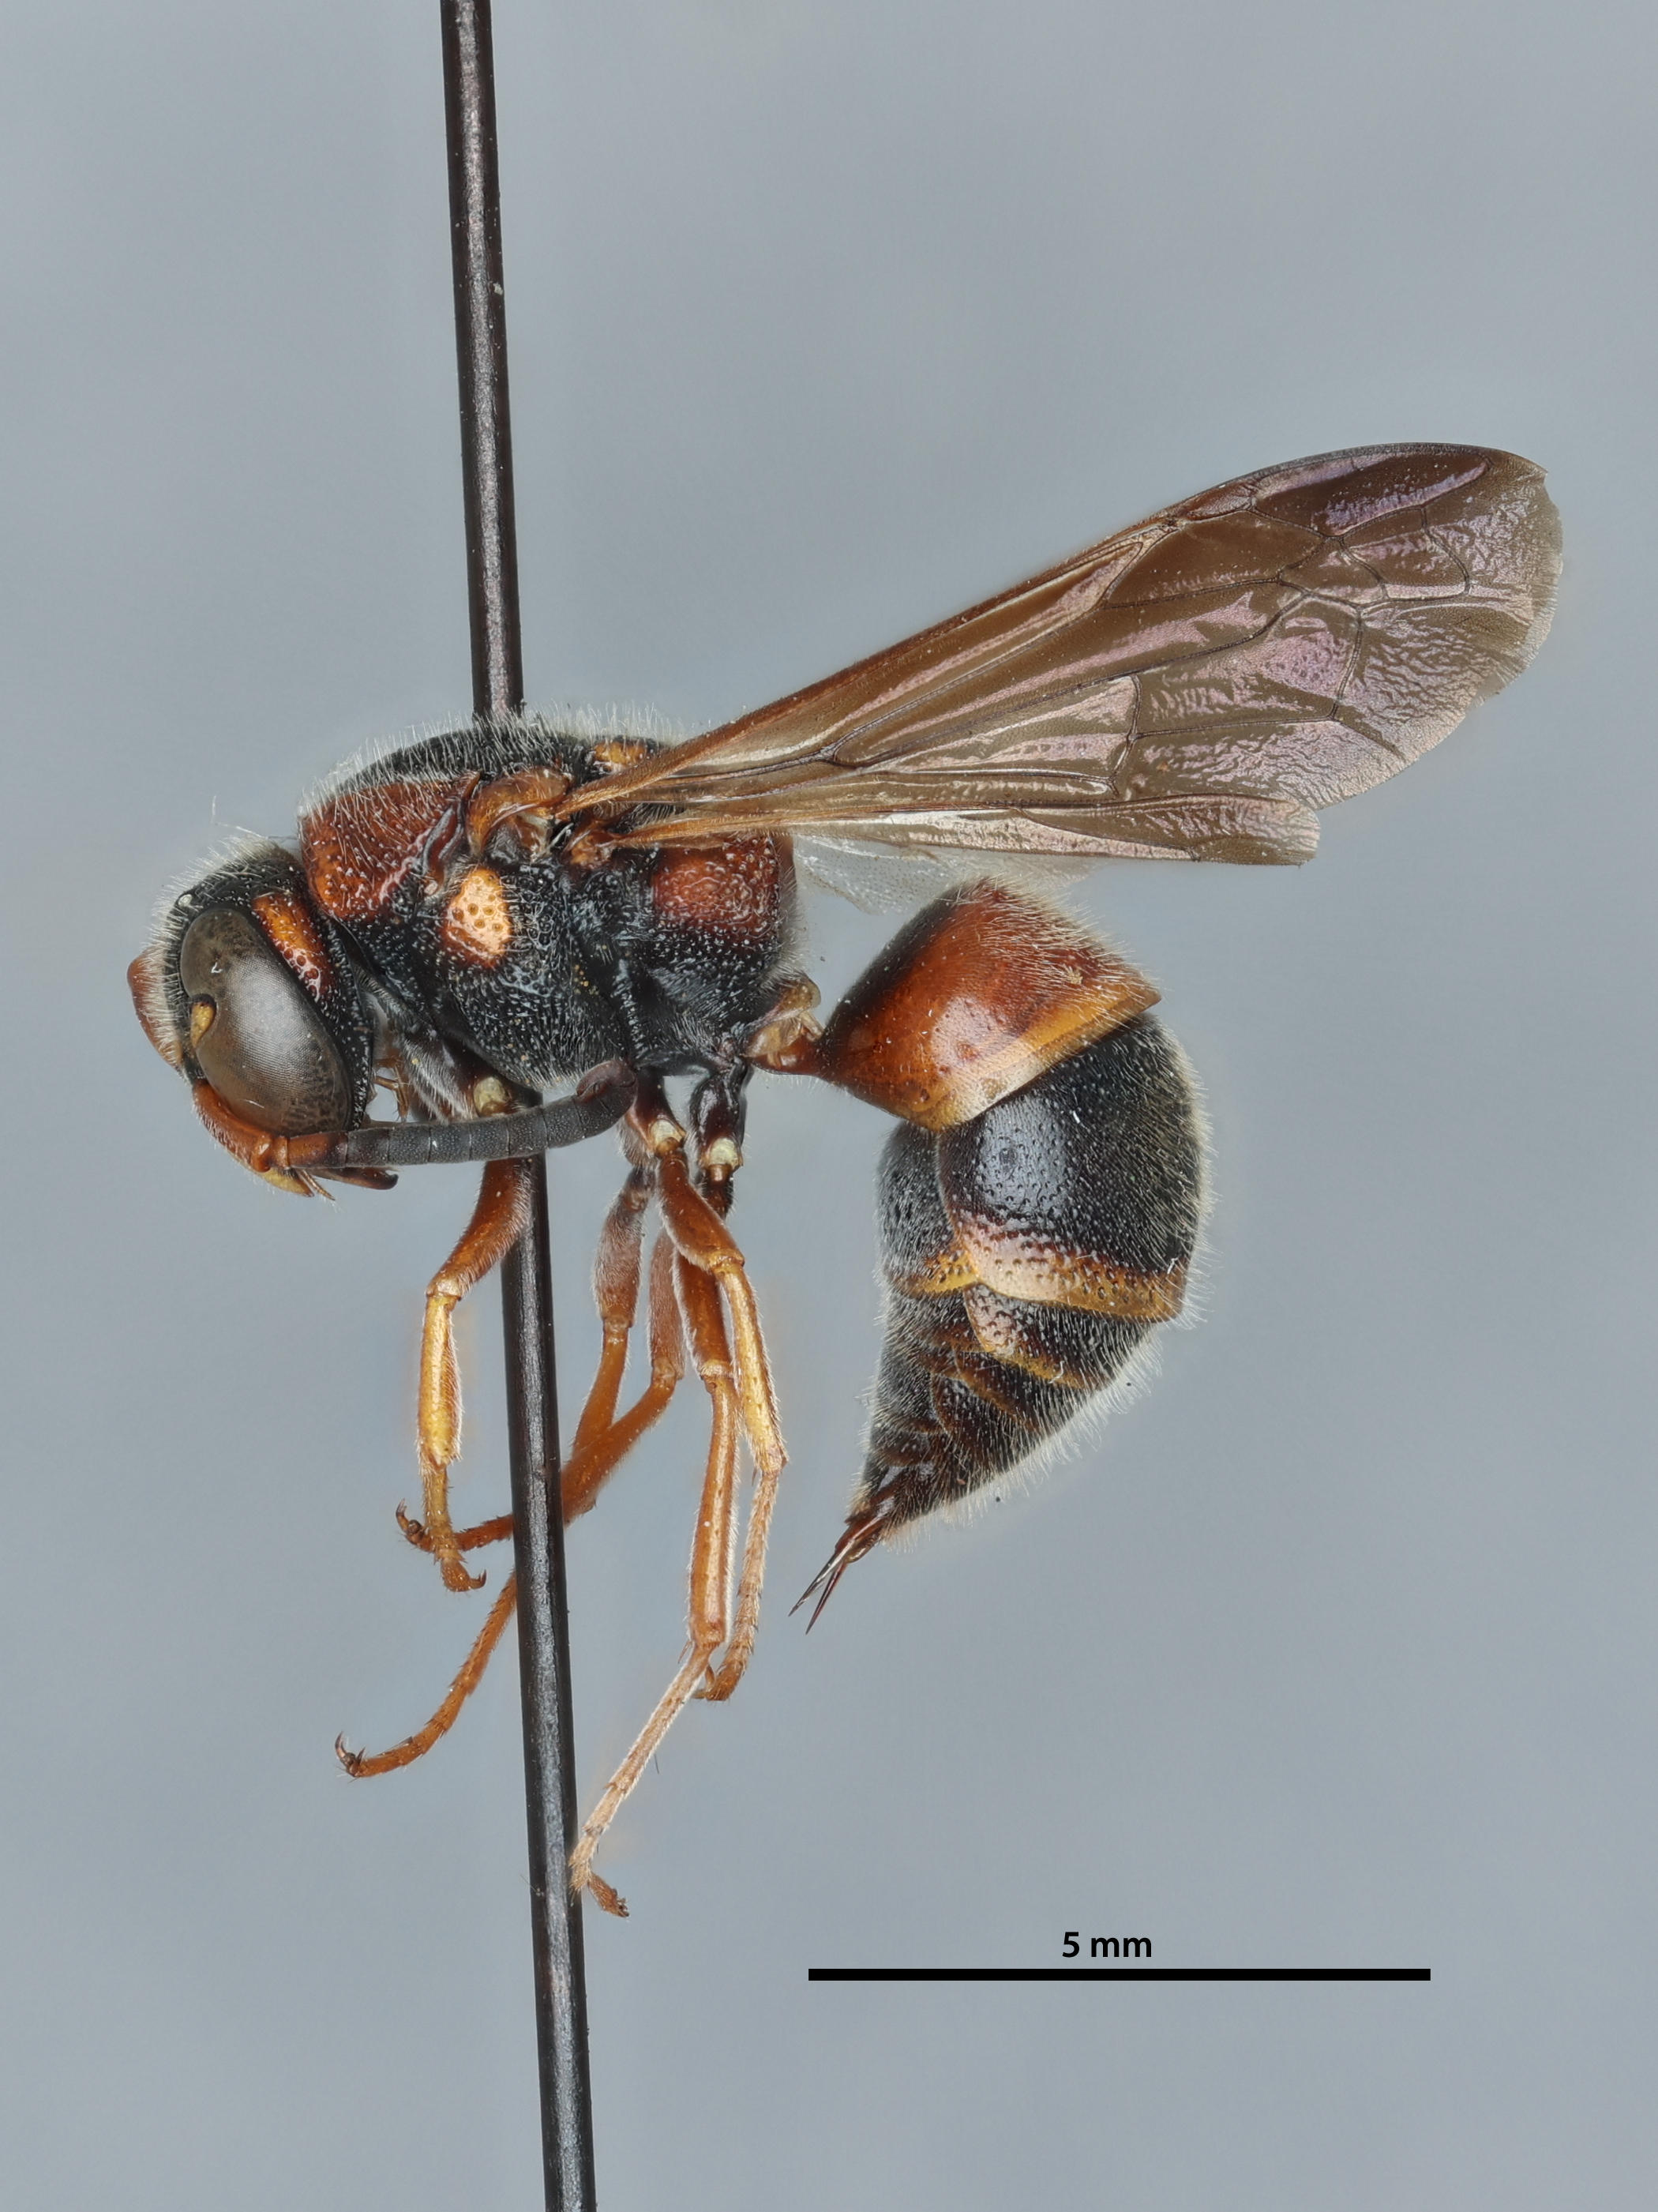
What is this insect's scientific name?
Rygchium molestum
